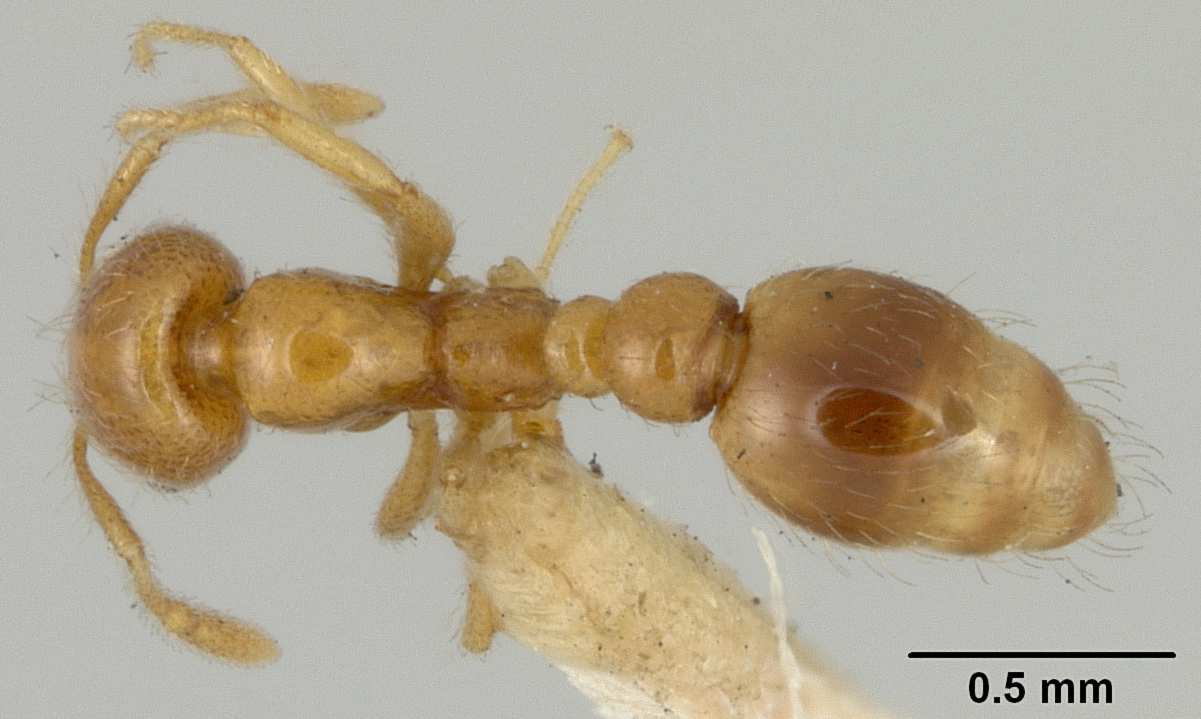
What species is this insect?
Solenopsis globularia
